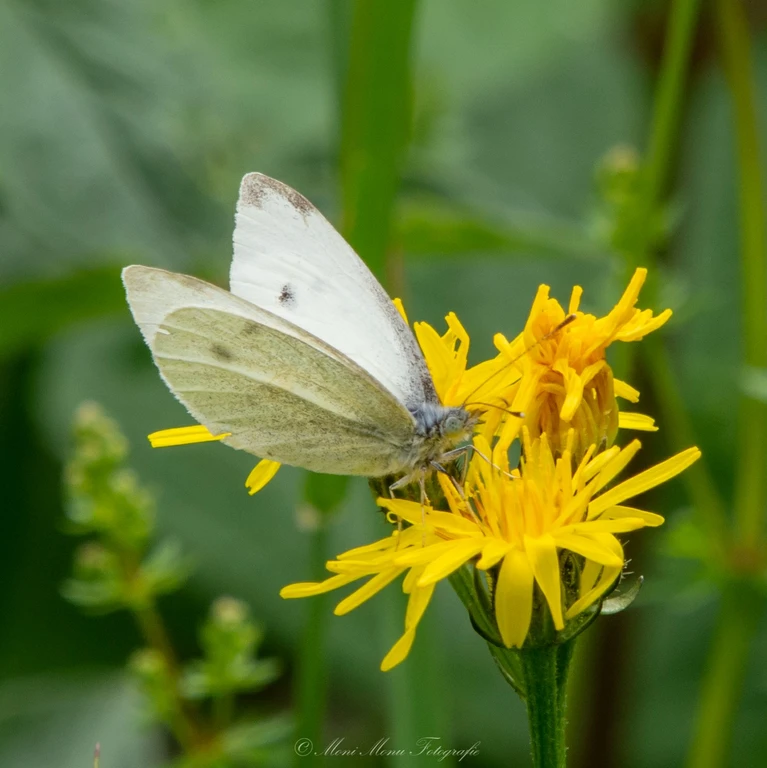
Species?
Pieris rapae
